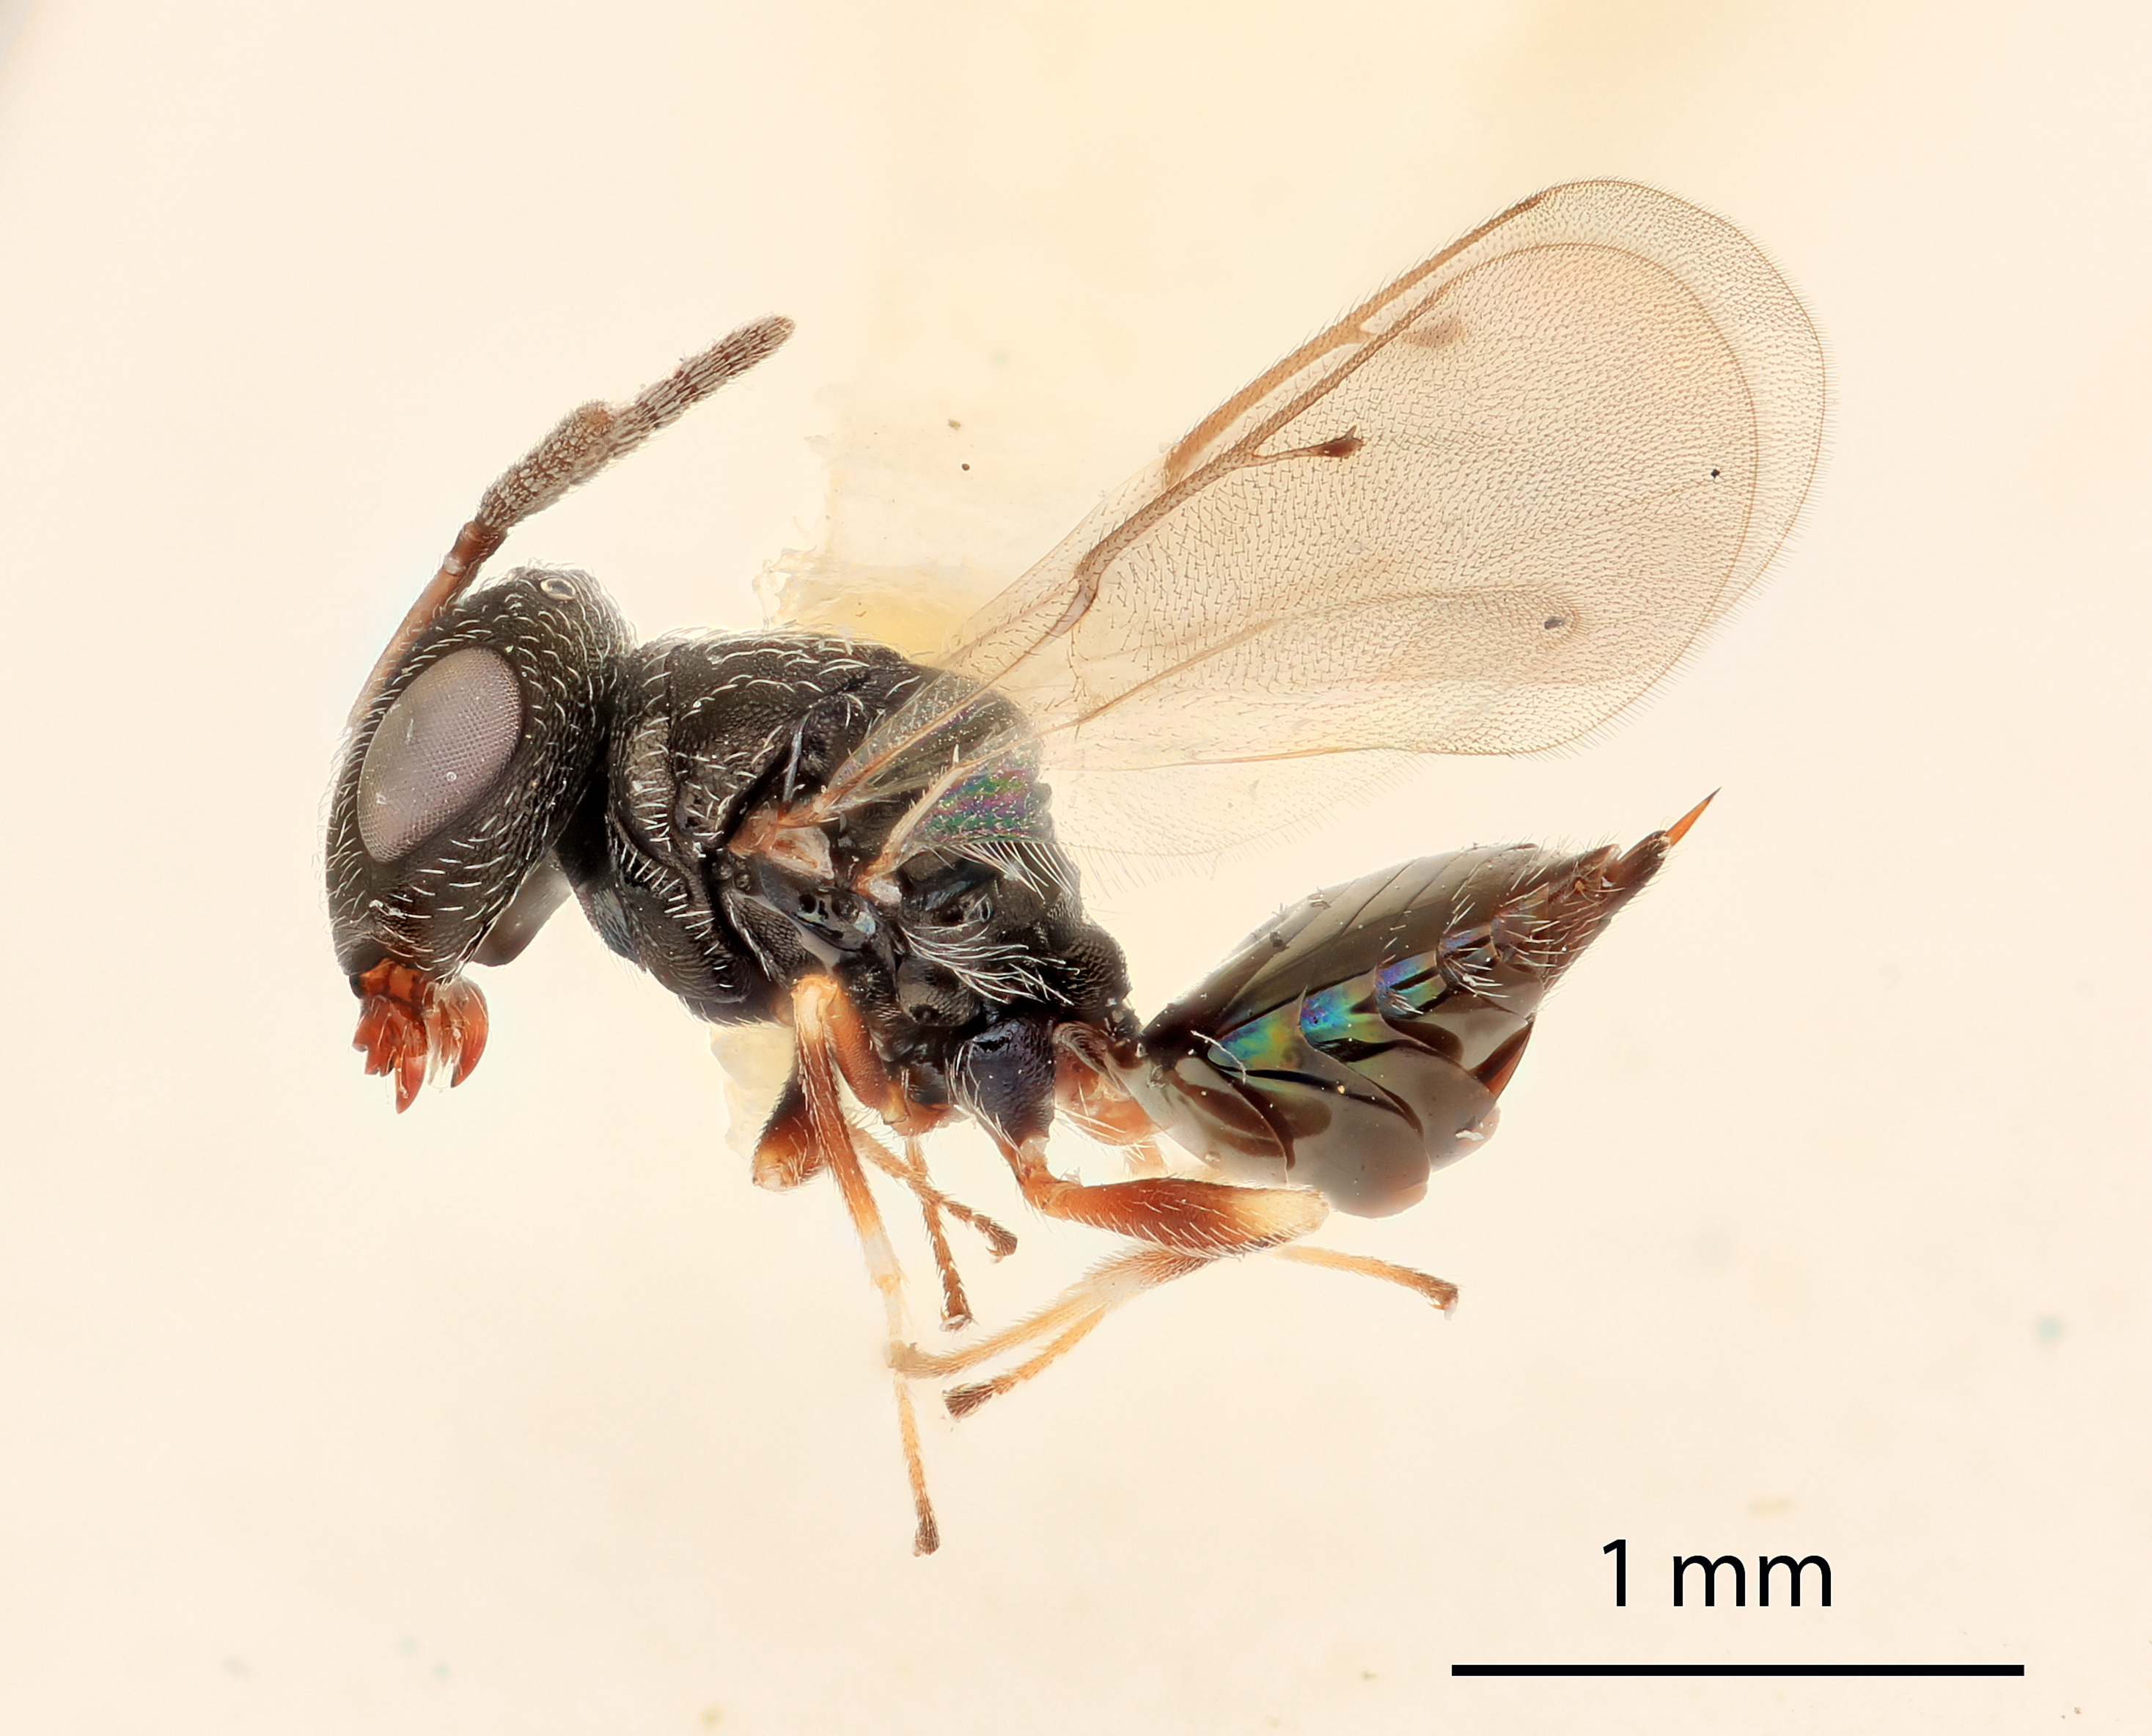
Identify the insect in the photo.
Propodeia complexa
